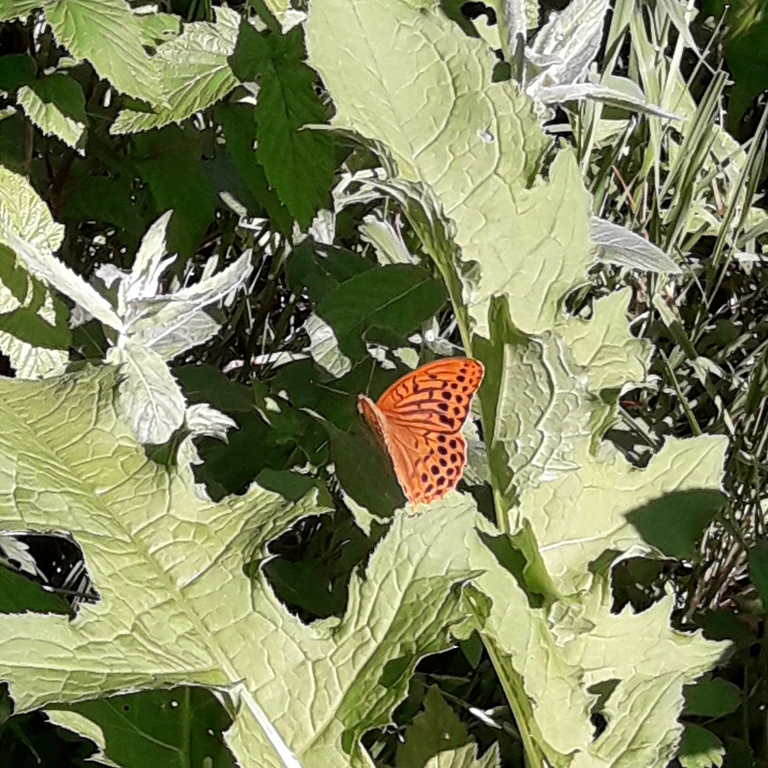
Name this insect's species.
Argynnis paphia
